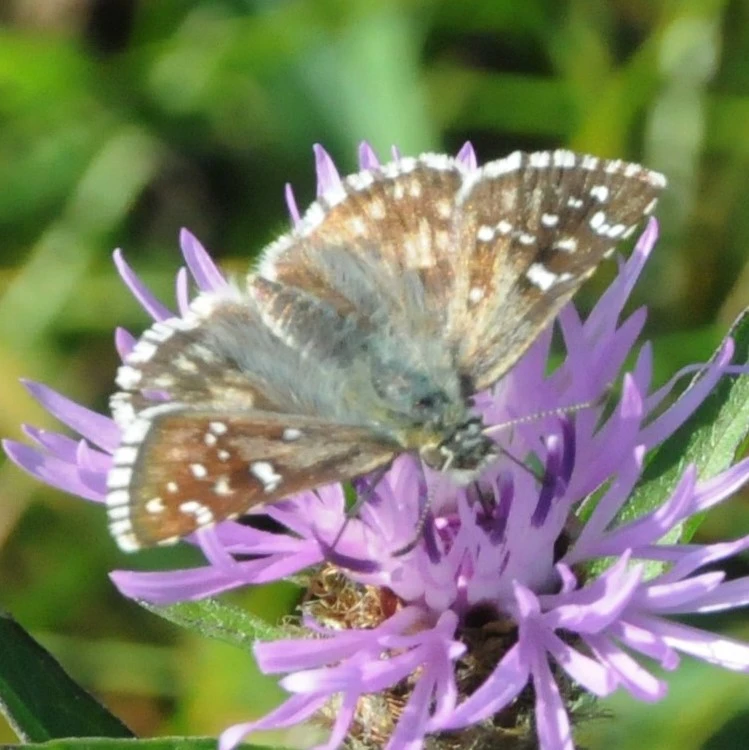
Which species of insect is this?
Pyrgus armoricanus
